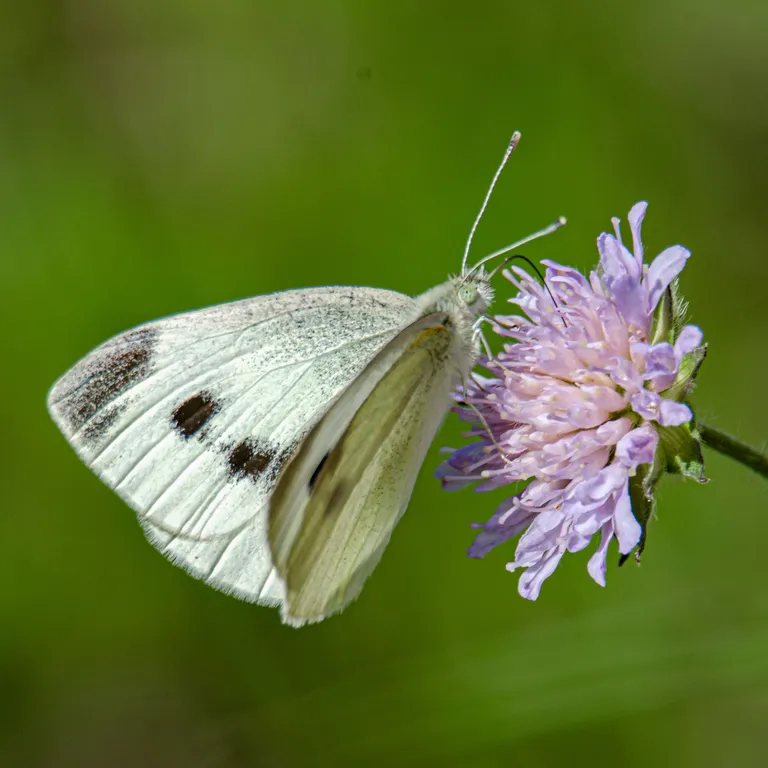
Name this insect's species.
Pieris rapae
